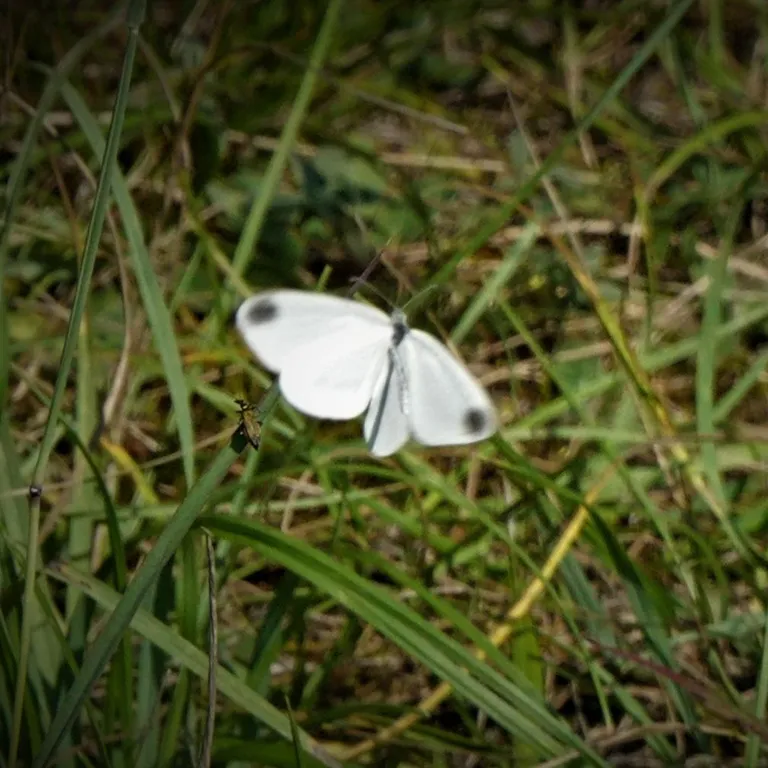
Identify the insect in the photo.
Leptidea sinapis/juvernica
